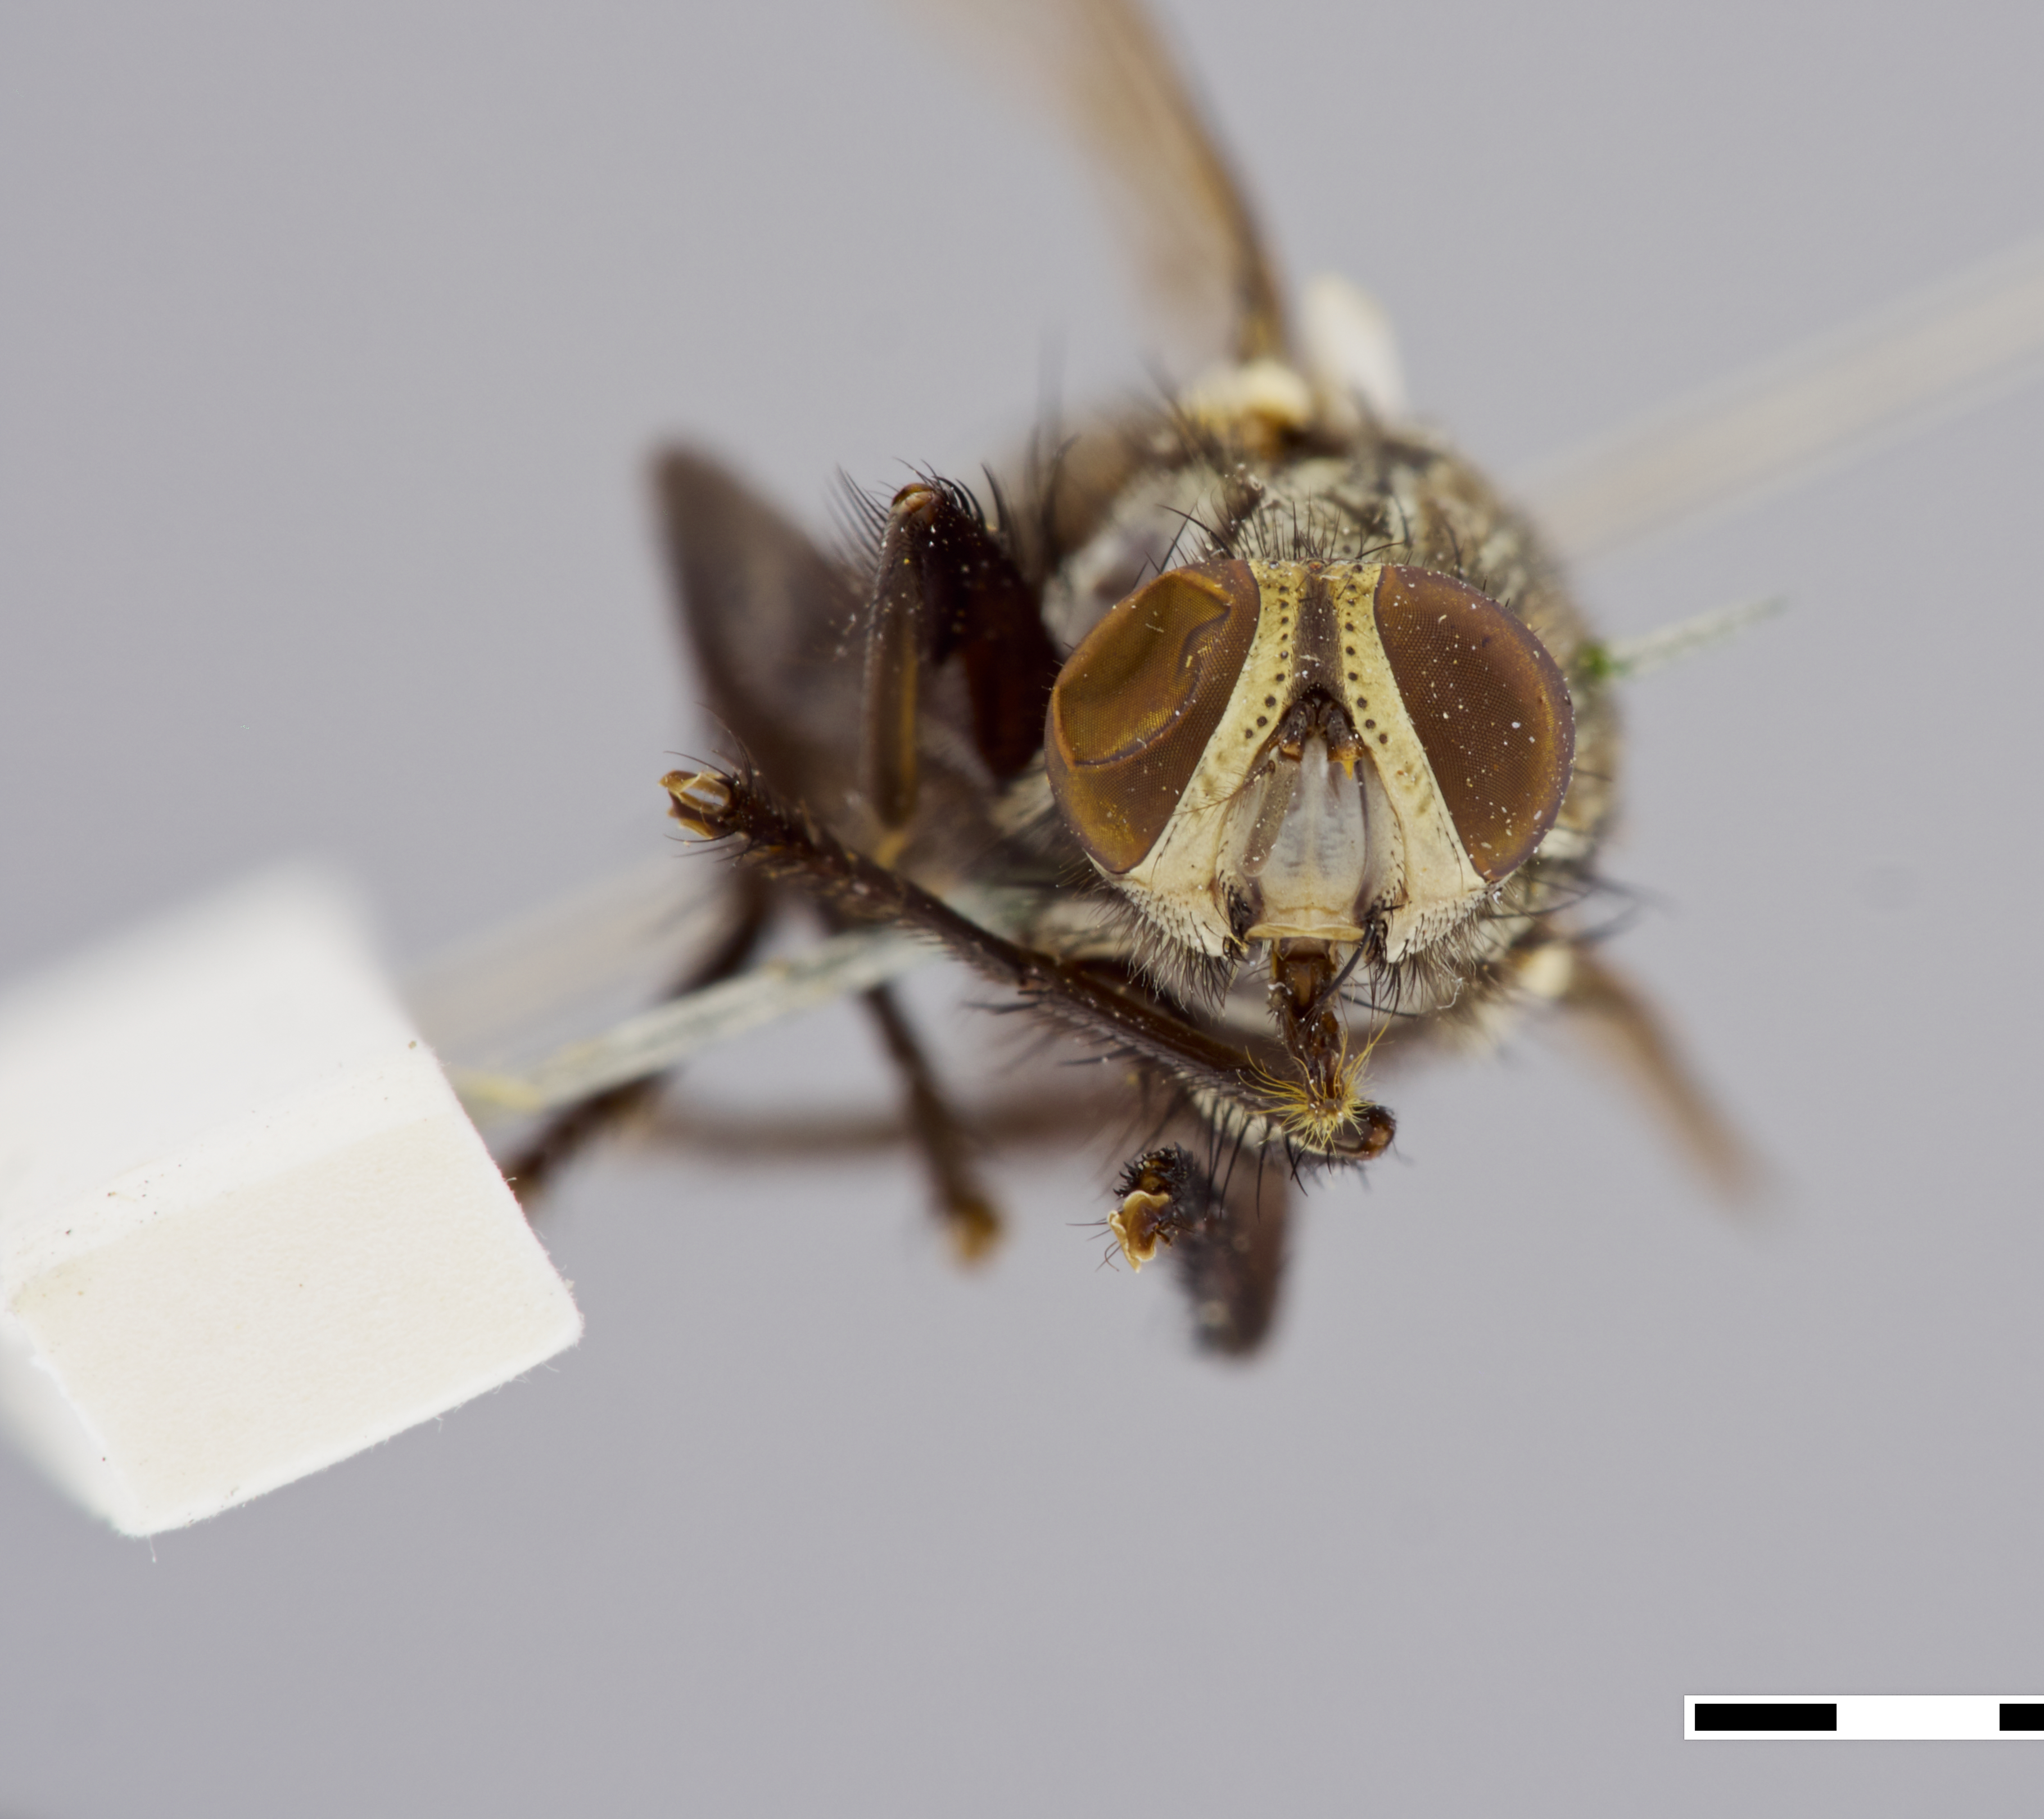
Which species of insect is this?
Sarcophaga orientalis (also Seniorwhitea orientalis)
